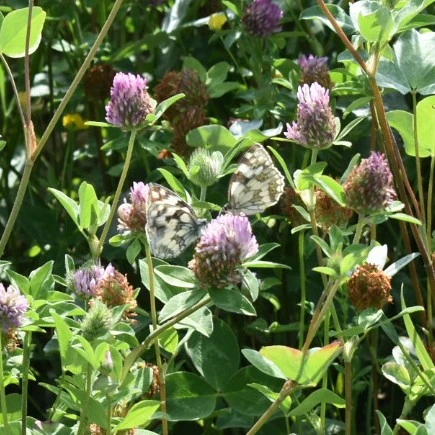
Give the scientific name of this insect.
Melanargia galathea
